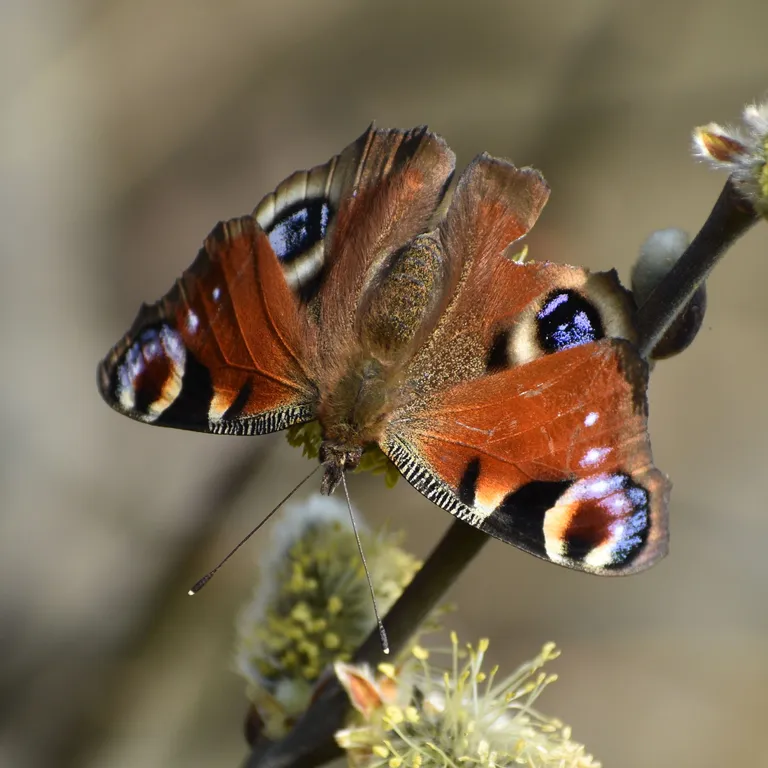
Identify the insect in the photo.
Aglais io
